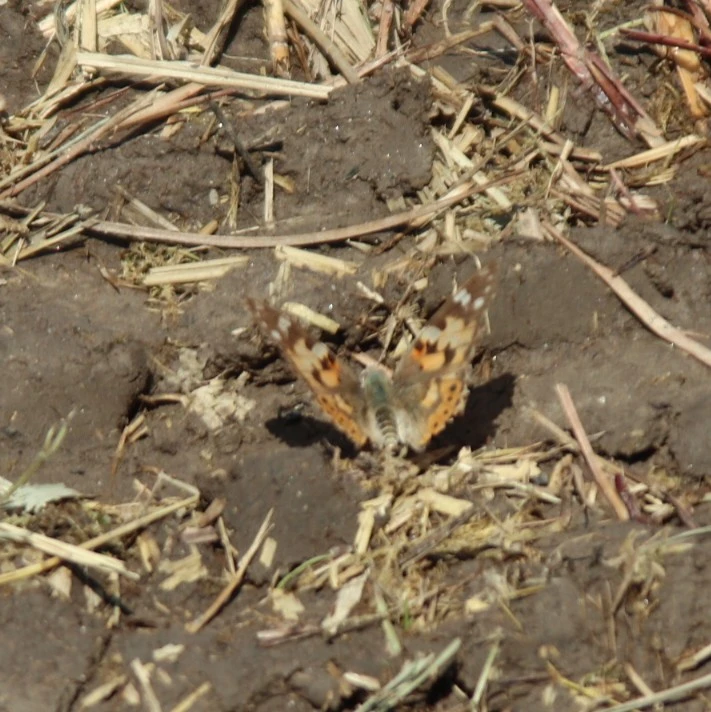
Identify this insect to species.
Vanessa cardui
